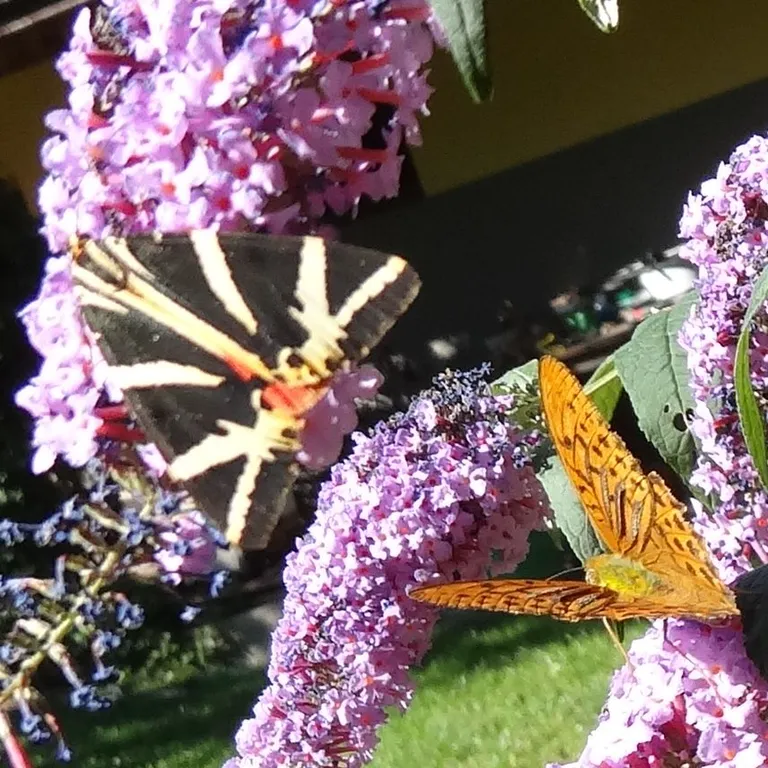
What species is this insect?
Argynnis paphia
